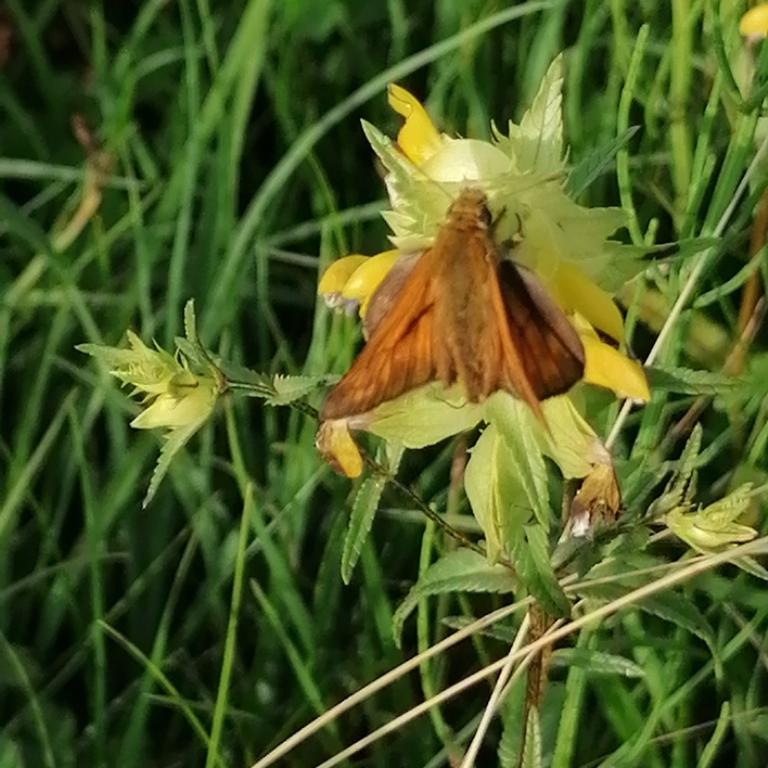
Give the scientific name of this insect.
Ochlodes sylvanus (also Ochlodes venata)
